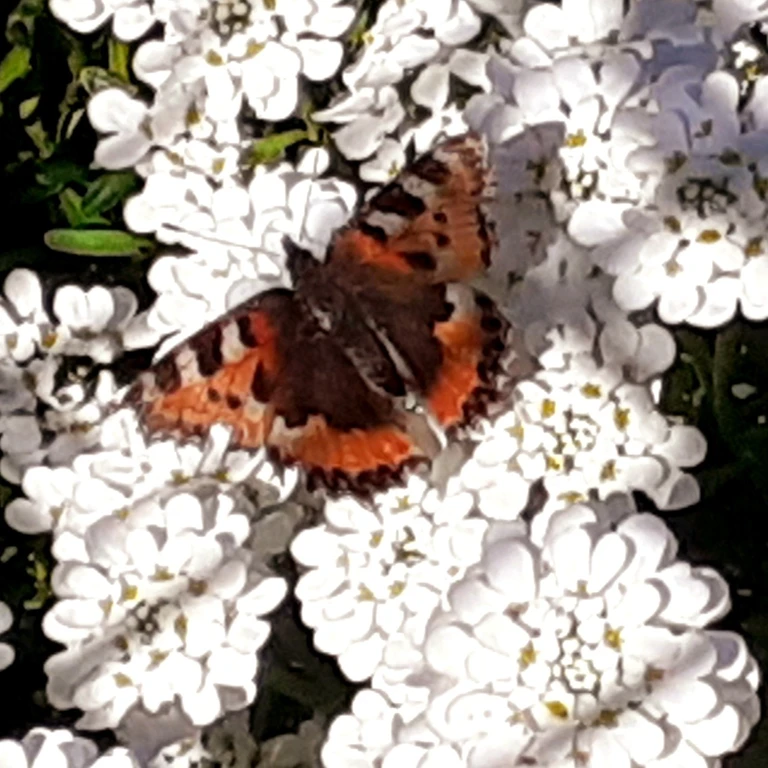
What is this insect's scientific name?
Aglais urticae
